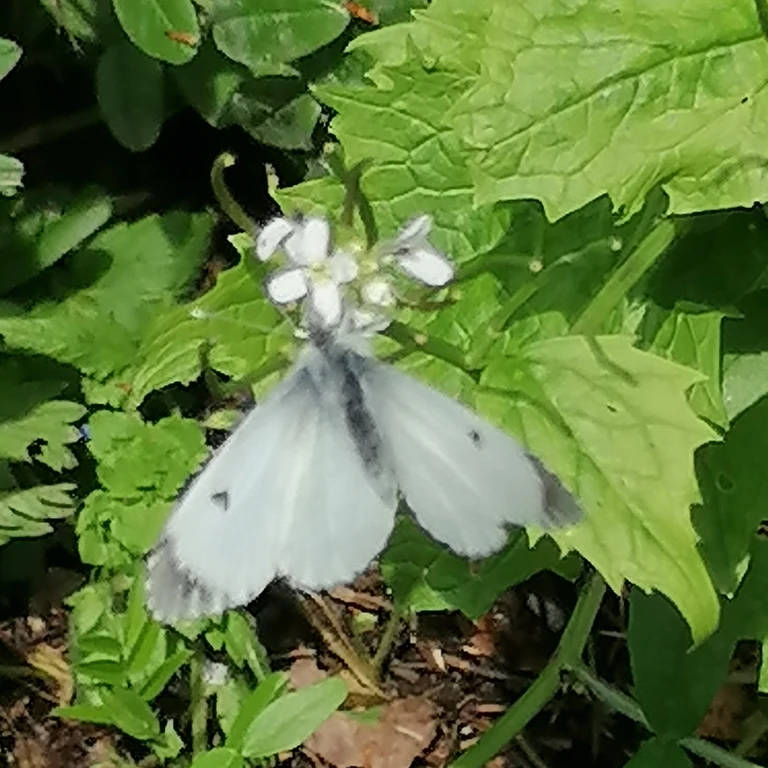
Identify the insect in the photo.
Anthocharis cardamines
